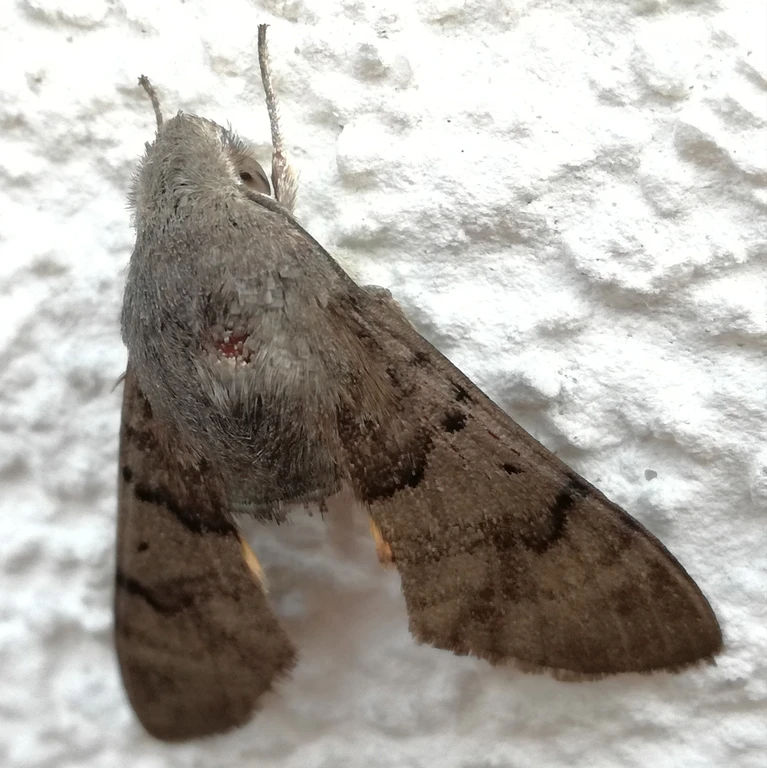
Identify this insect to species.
Macroglossum stellatarum
